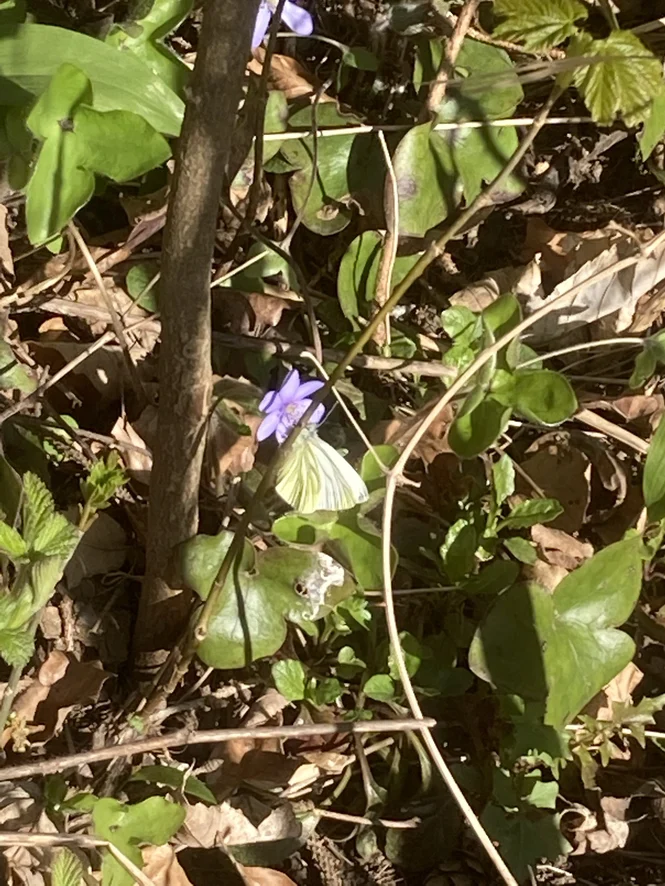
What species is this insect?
Pieris napi
